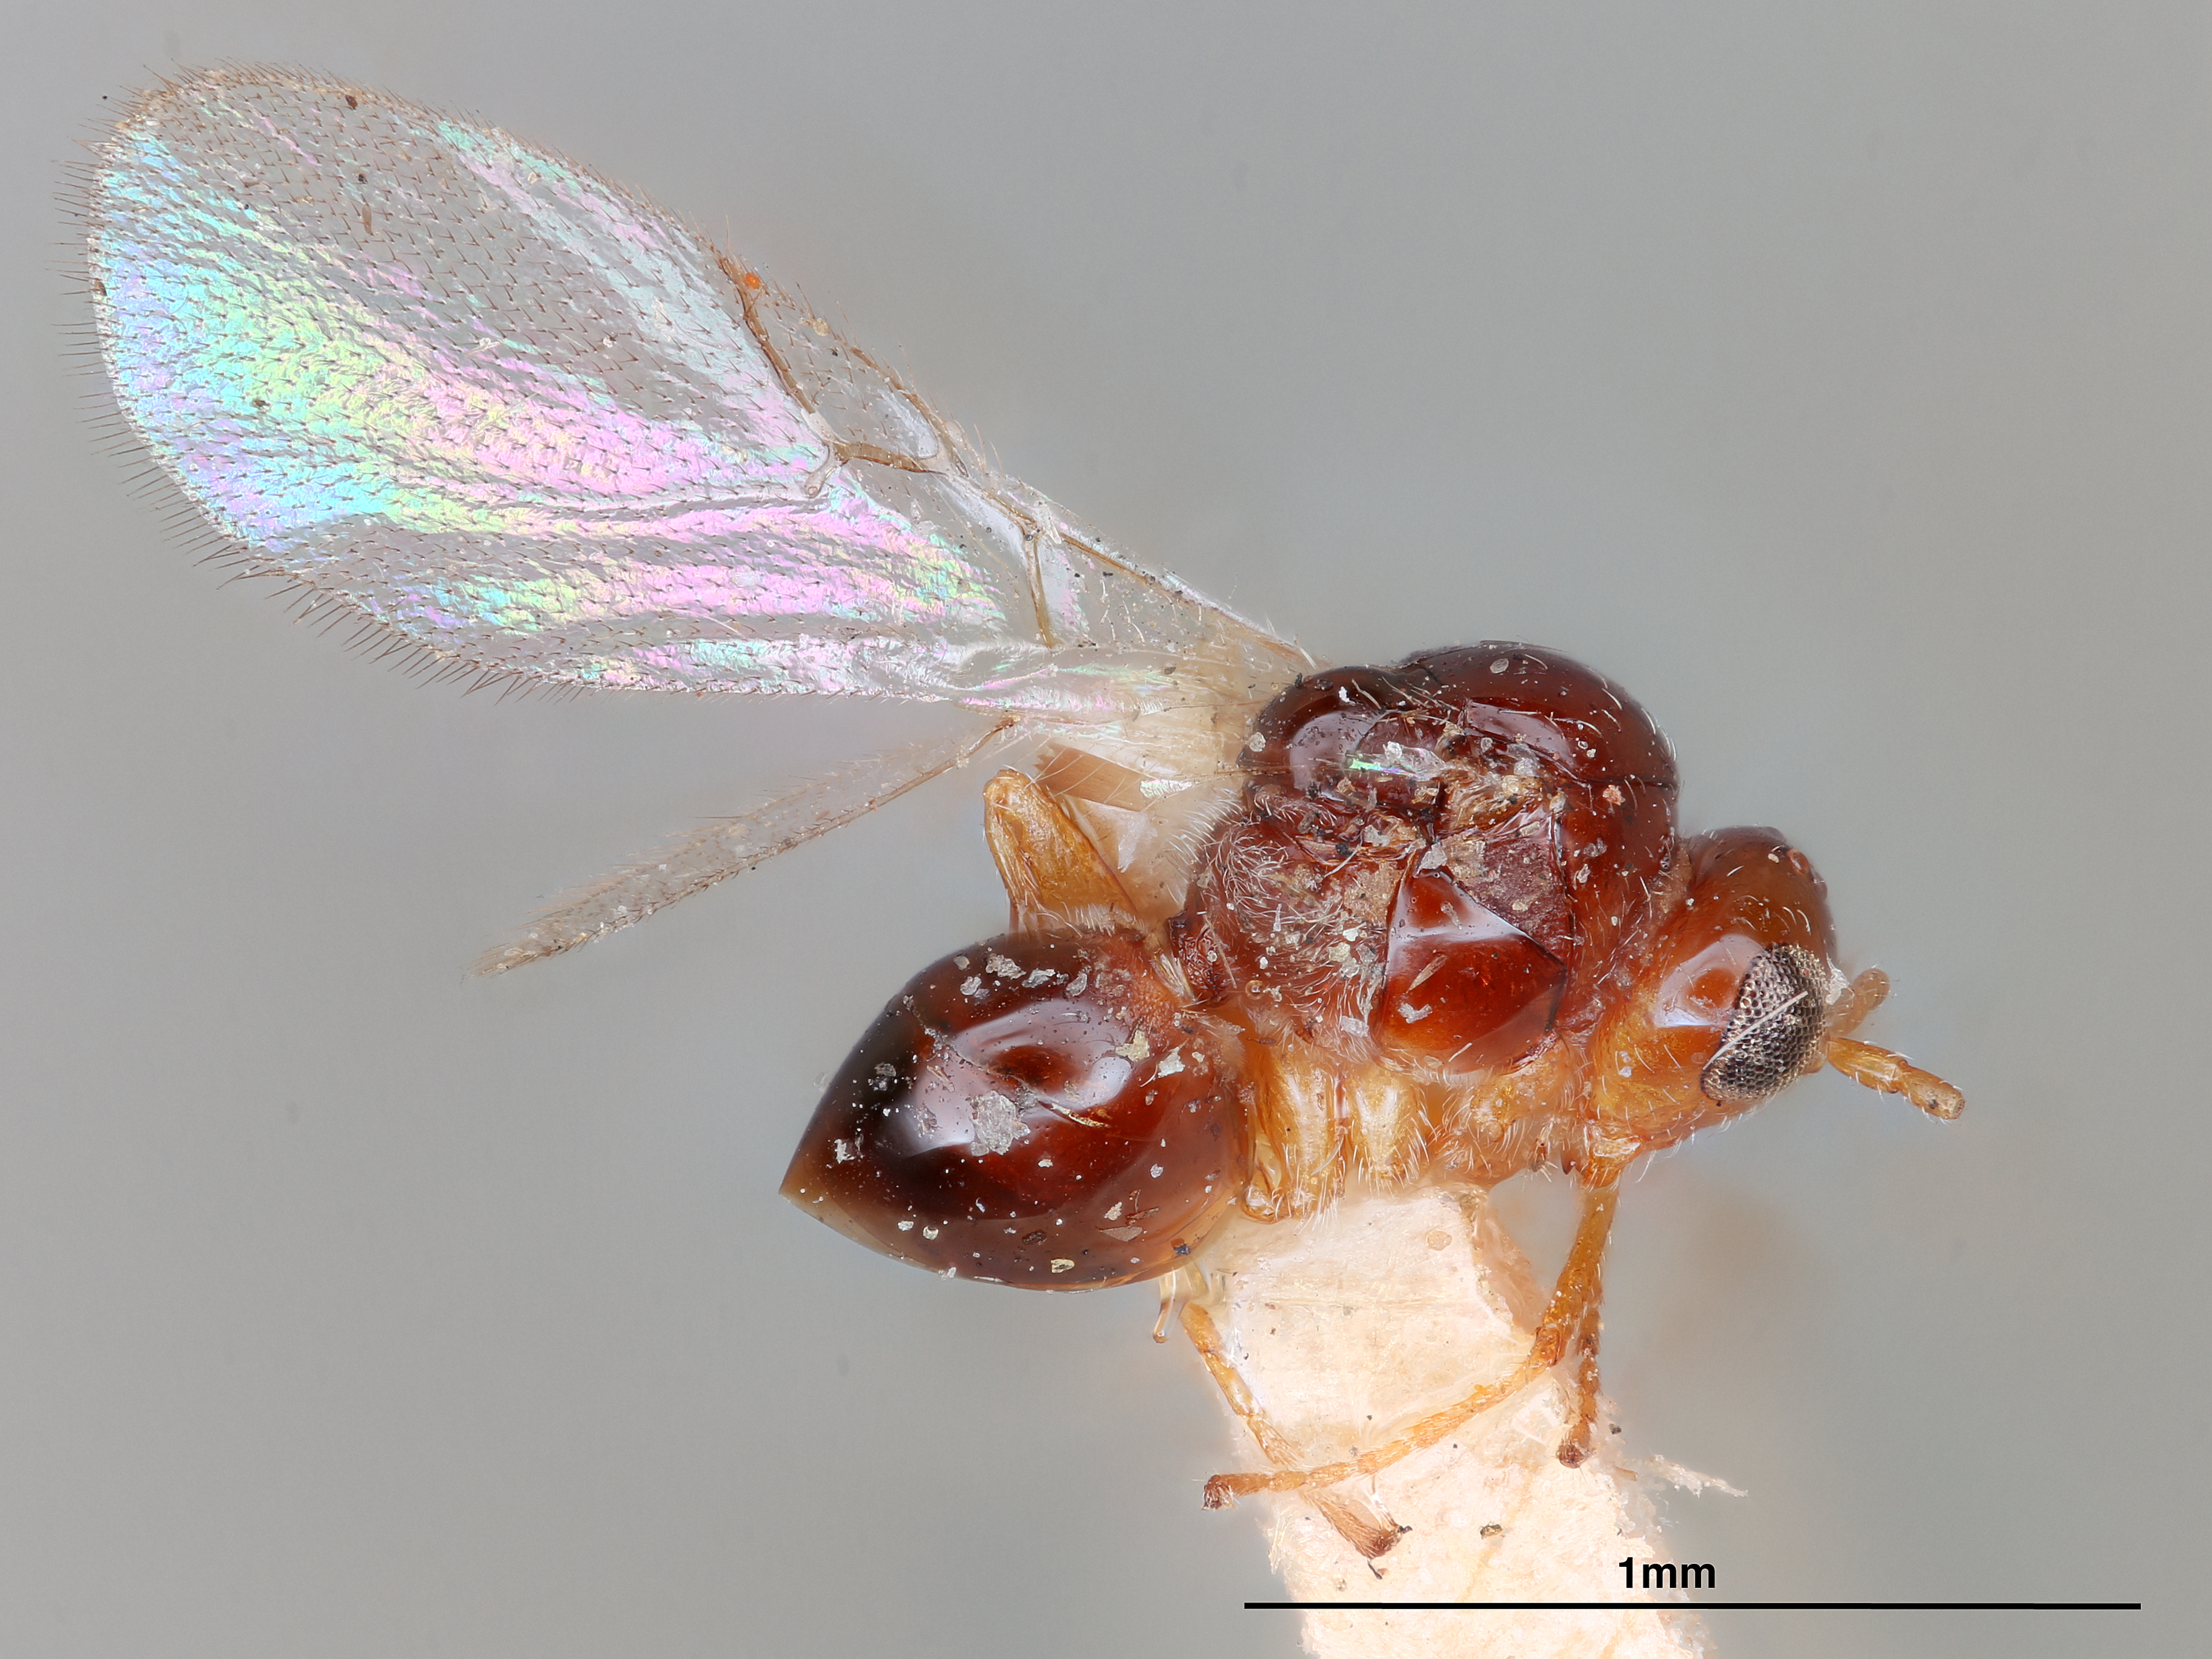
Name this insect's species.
Alloxysta gracilis
